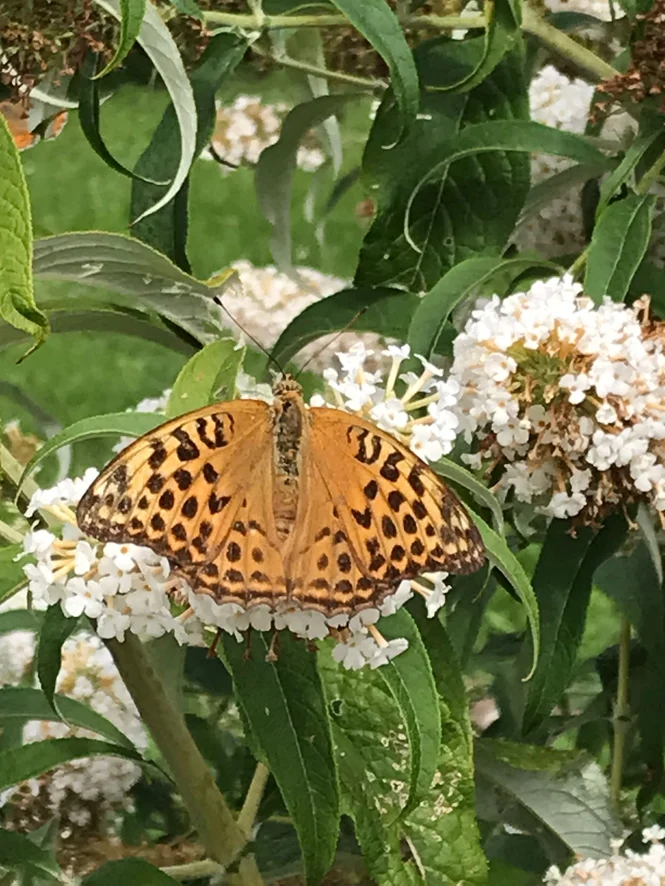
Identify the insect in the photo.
Argynnis paphia
